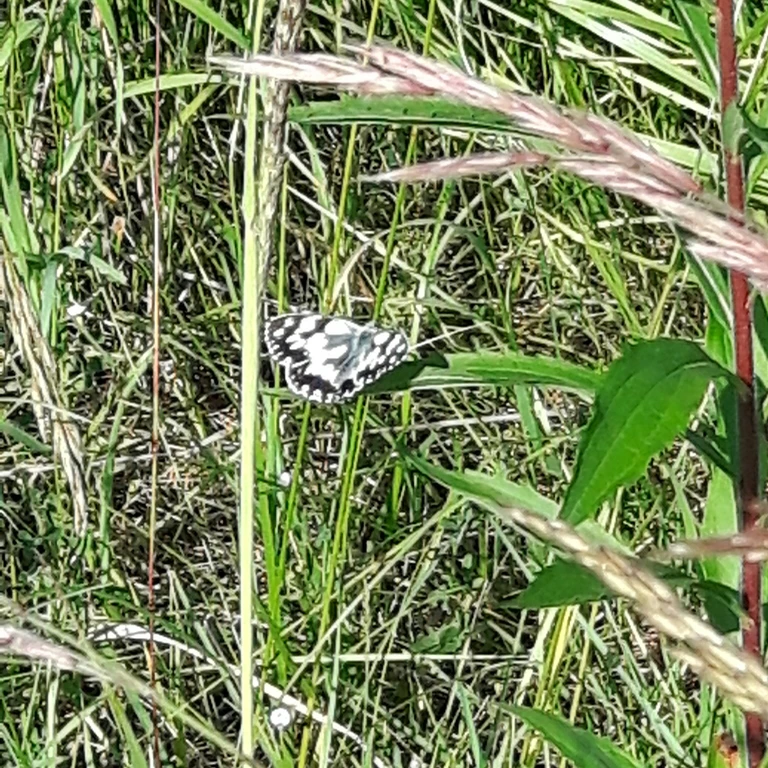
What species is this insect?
Melanargia galathea
